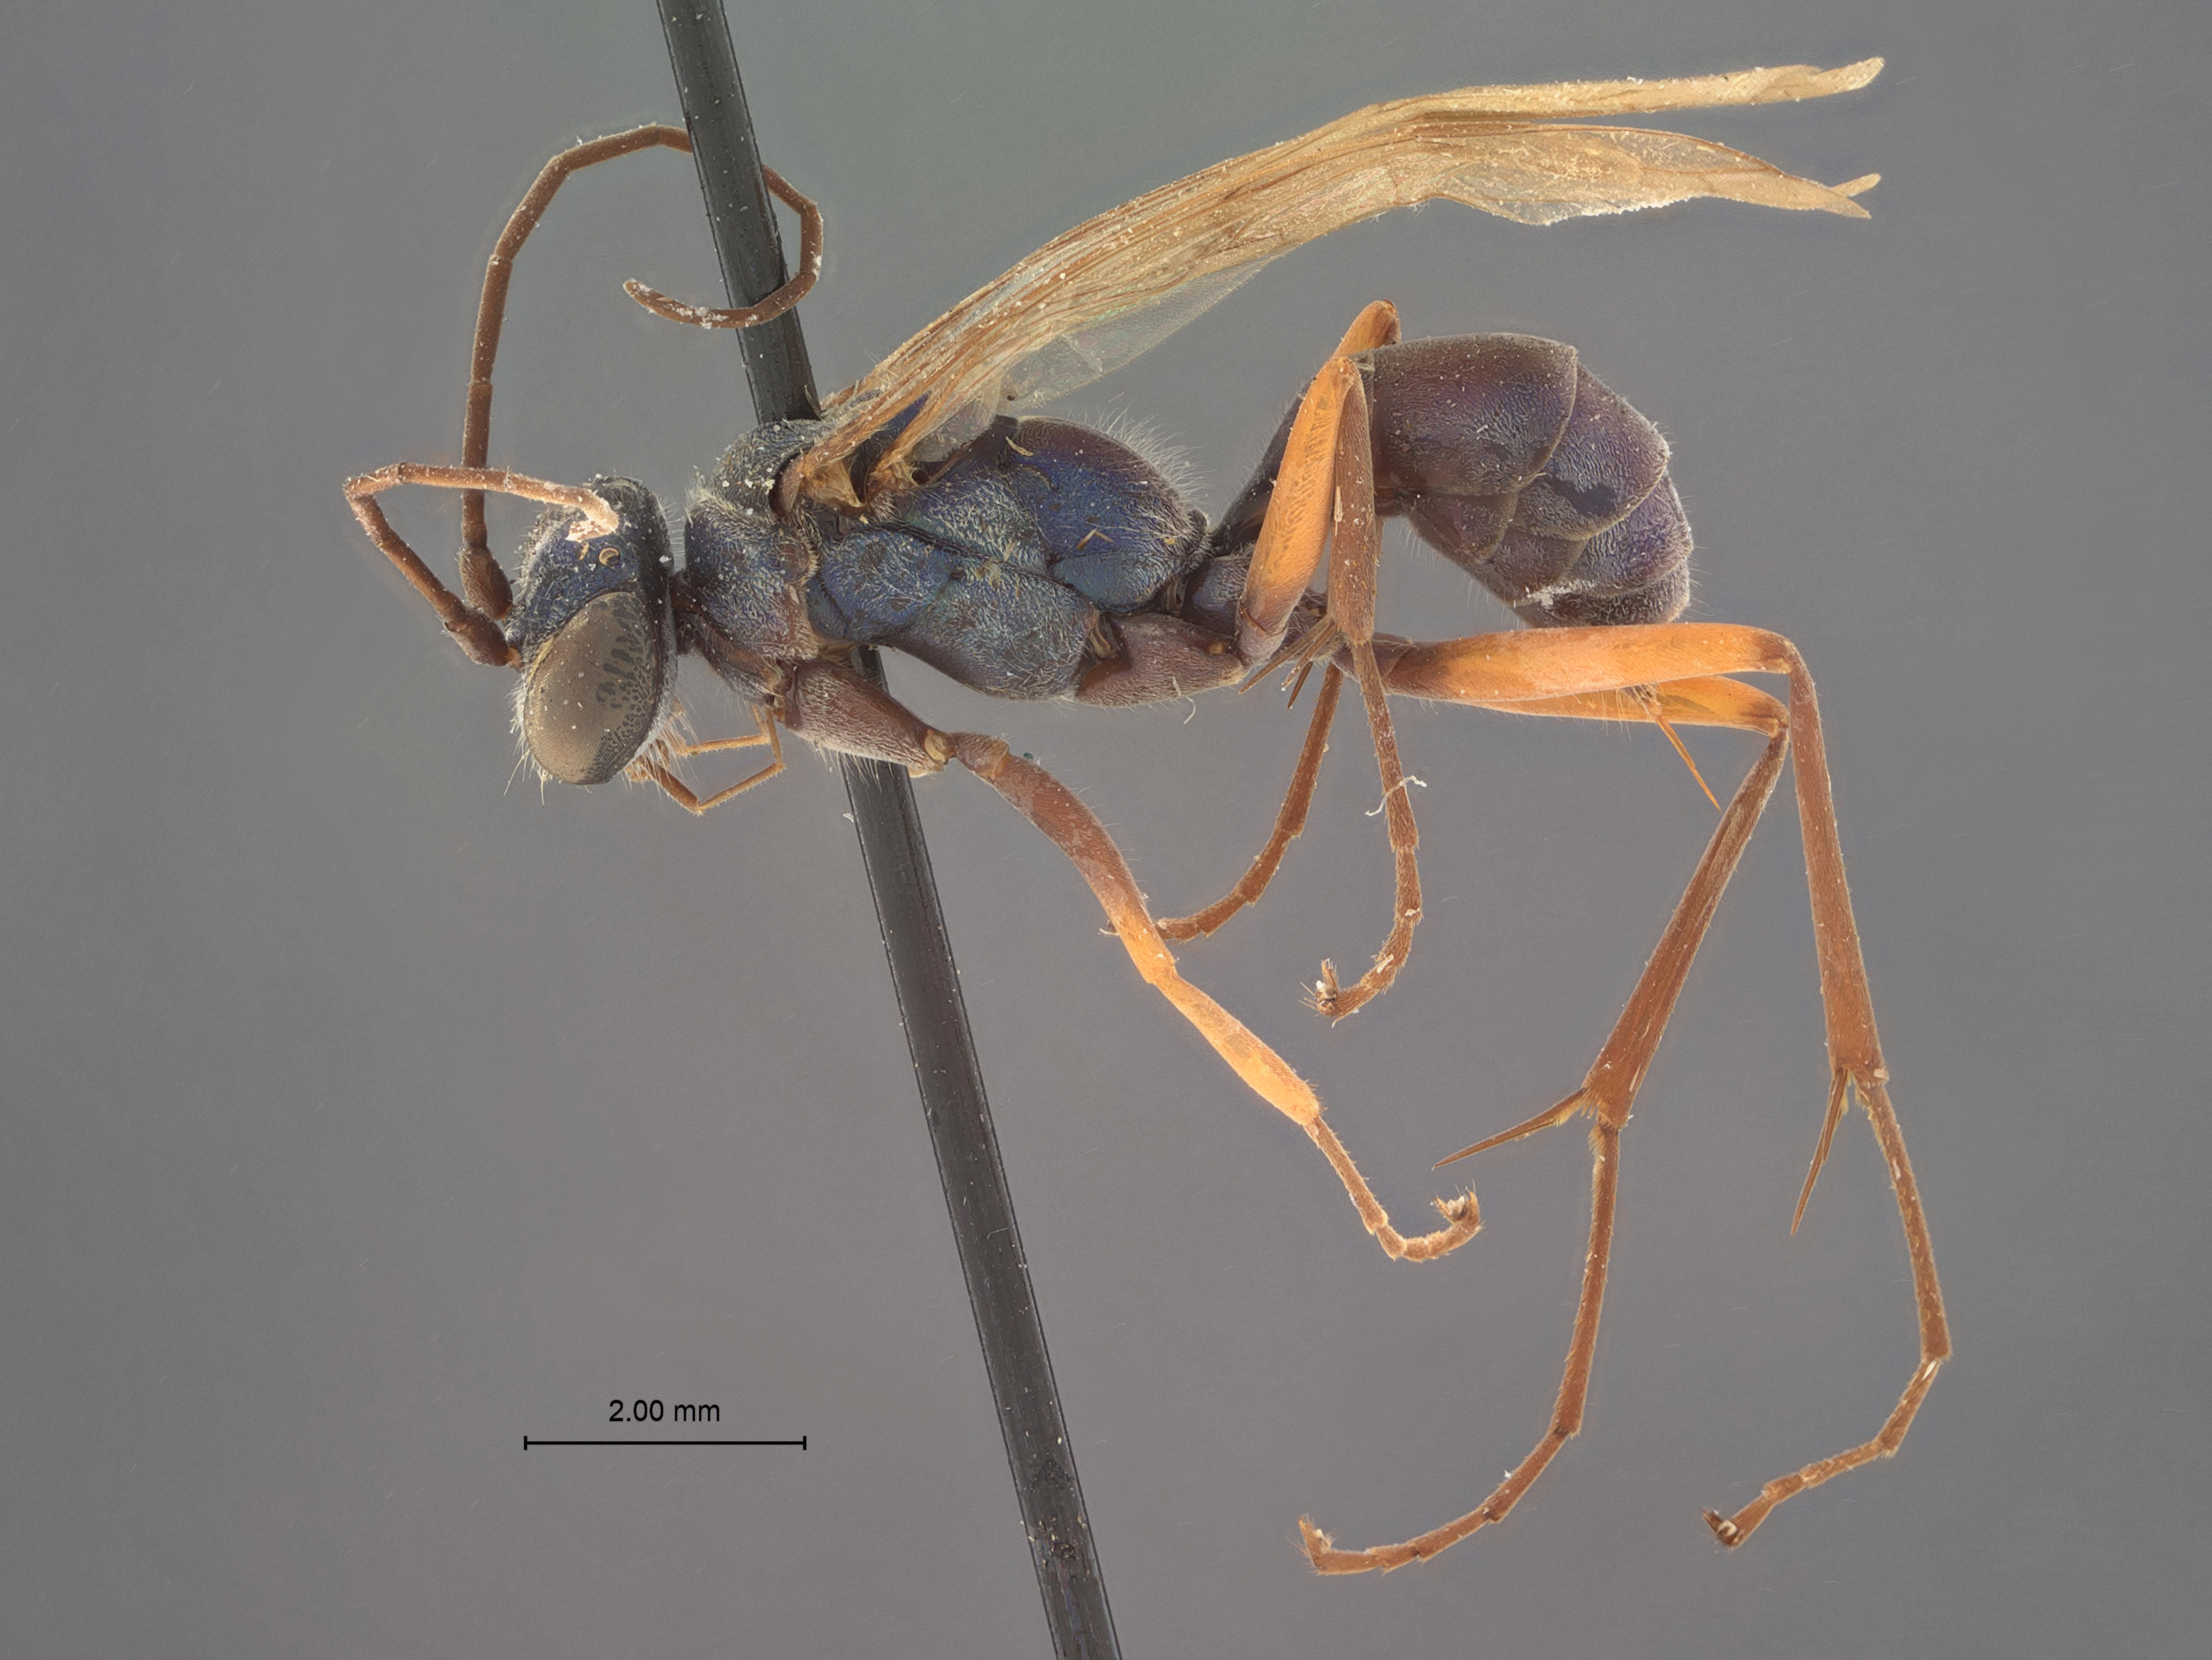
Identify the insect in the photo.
Auplopus violaceus
